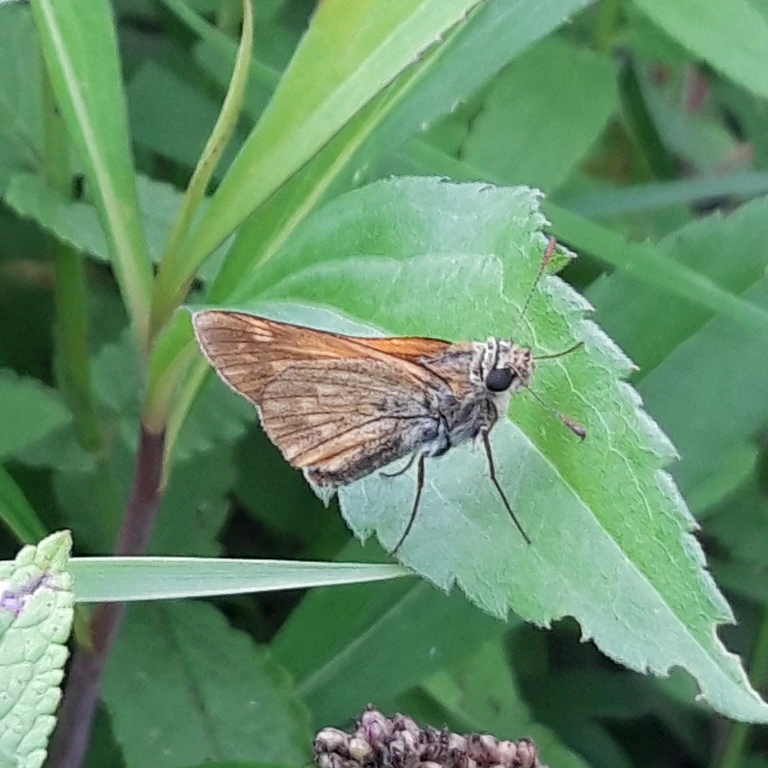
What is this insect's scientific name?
Ochlodes sylvanus (also Ochlodes venata)
